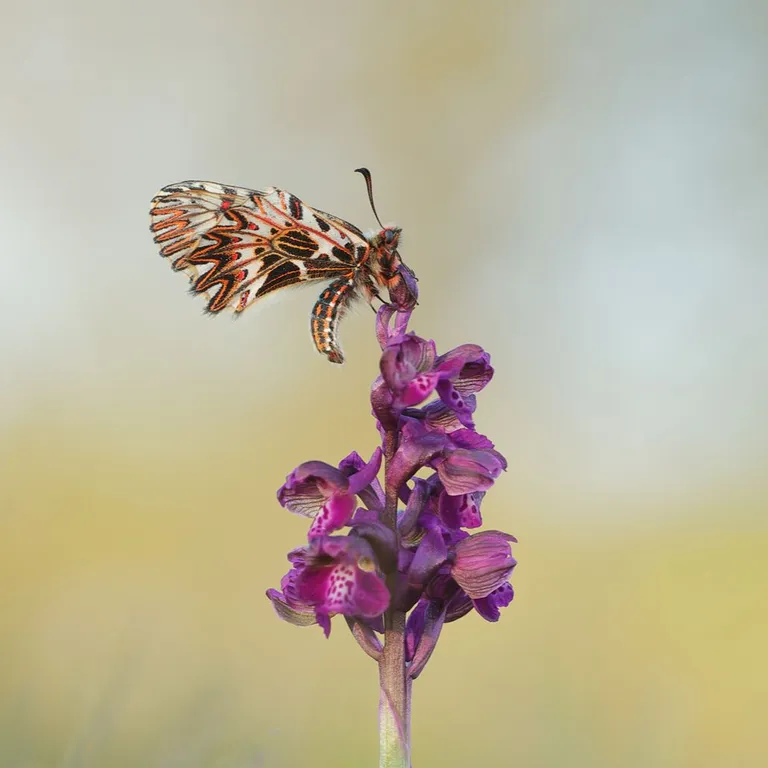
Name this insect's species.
Zerynthia polyxena
